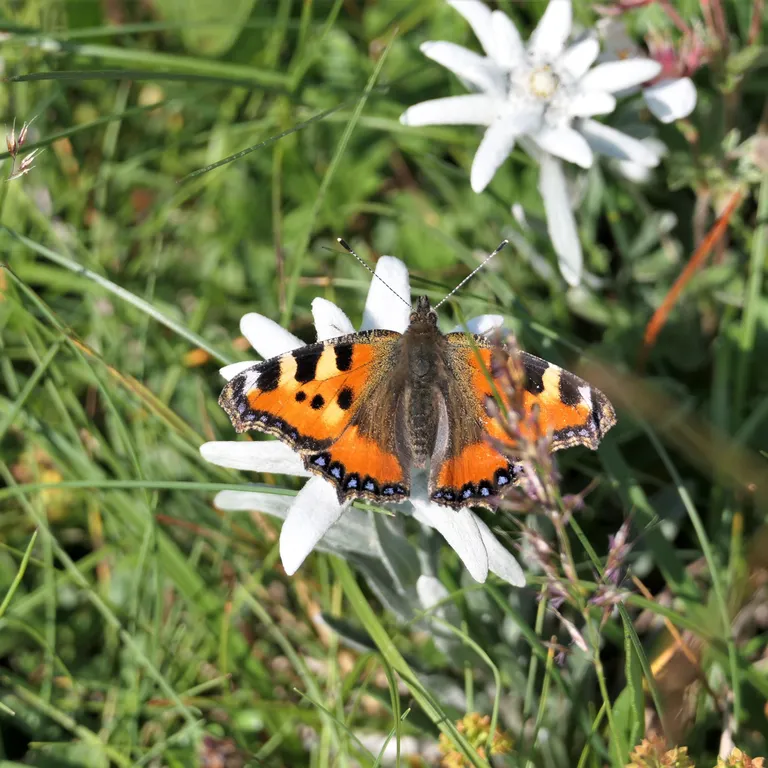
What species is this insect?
Aglais urticae
